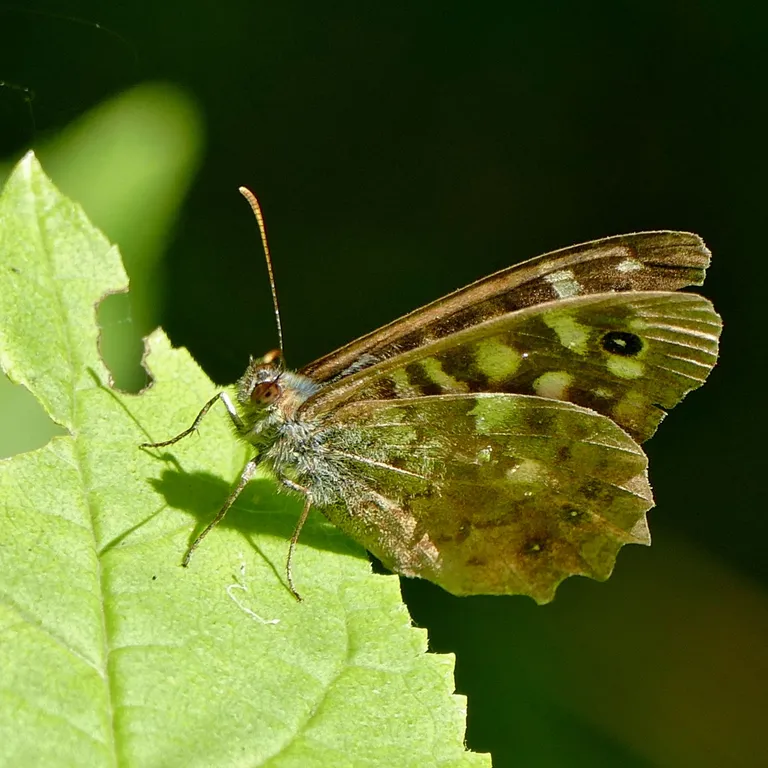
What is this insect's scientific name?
Pararge aegeria
